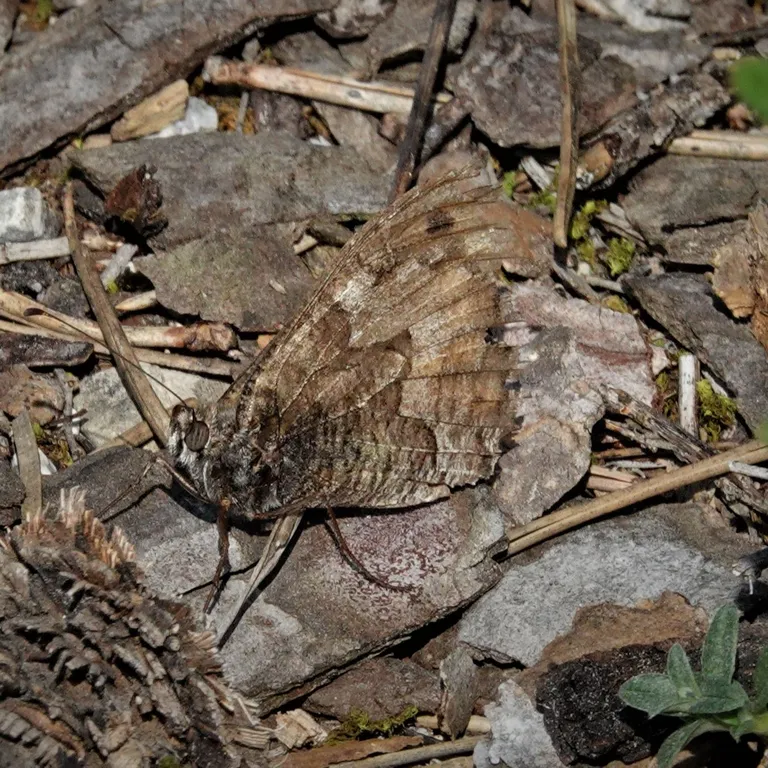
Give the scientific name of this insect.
Hipparchia semele
